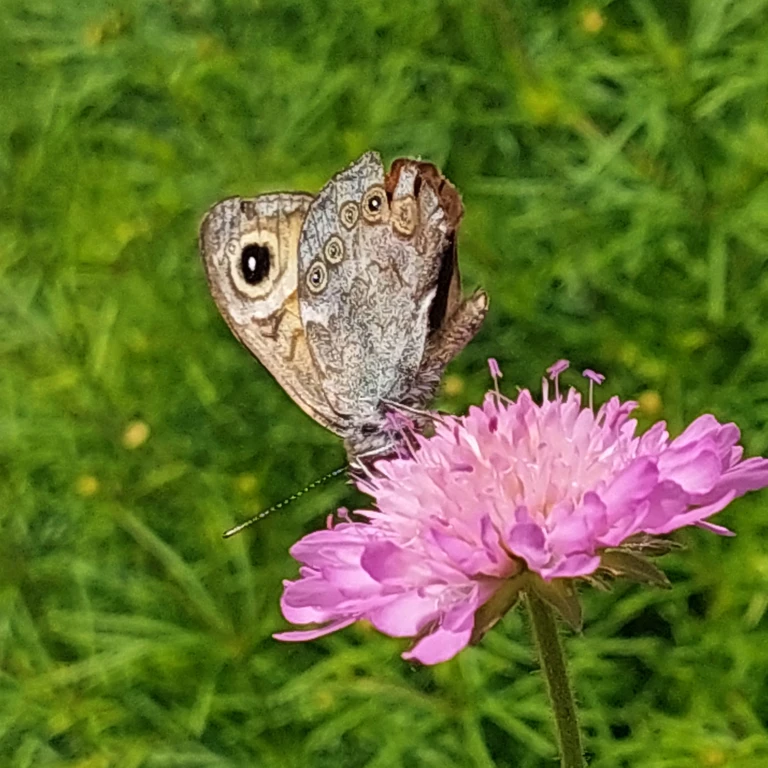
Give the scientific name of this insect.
Lasiommata maera (also Pararge maera)
